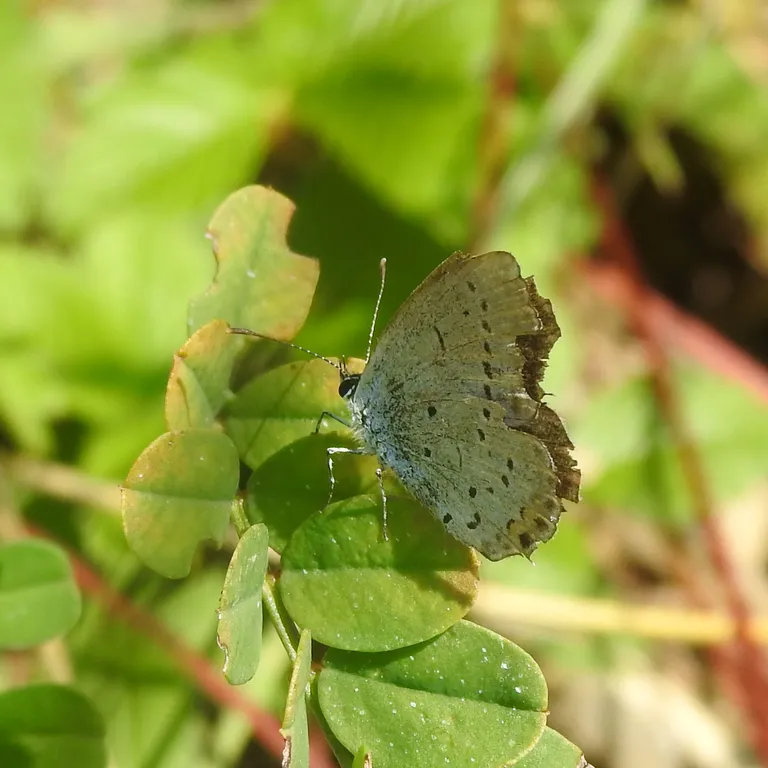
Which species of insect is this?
Cupido argiades (also Elkalyce argiades)
